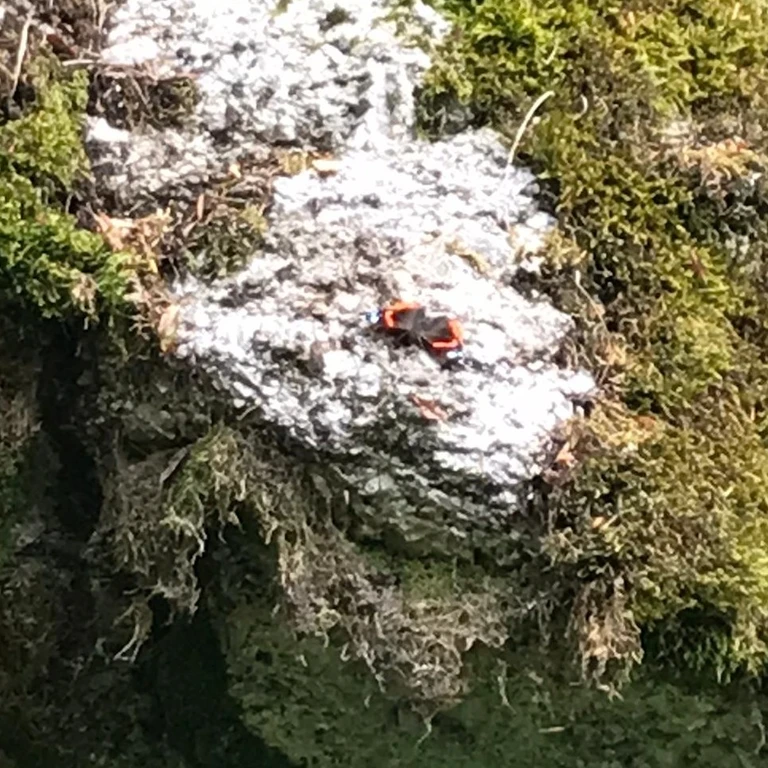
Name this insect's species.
Vanessa atalanta
